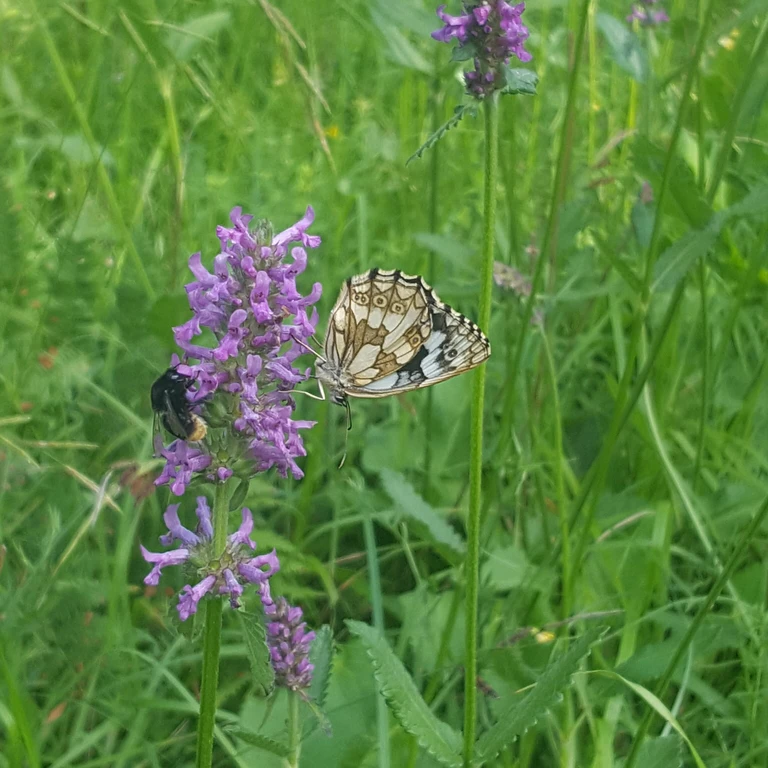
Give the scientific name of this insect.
Melanargia galathea
